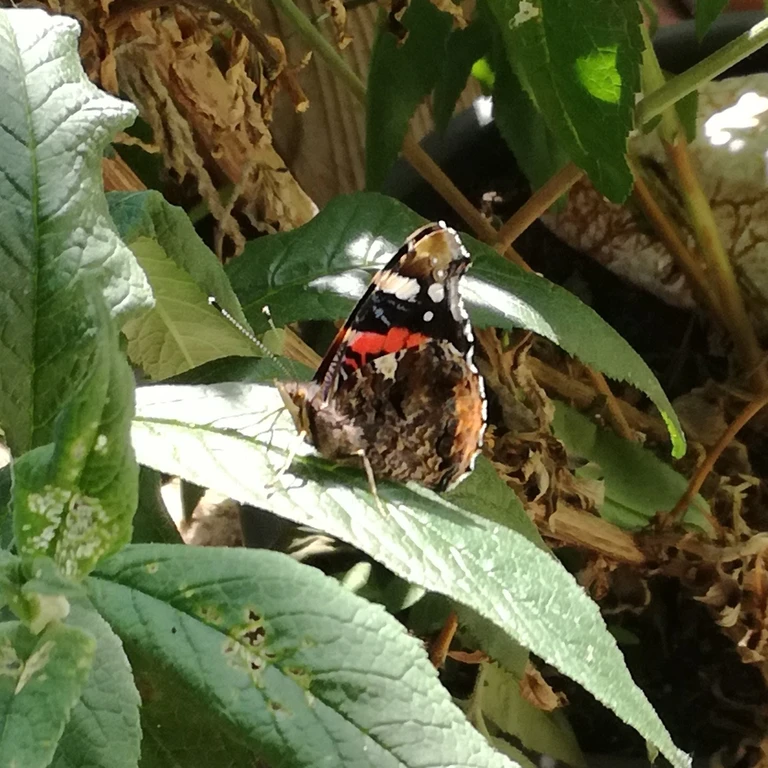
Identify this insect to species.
Vanessa atalanta
